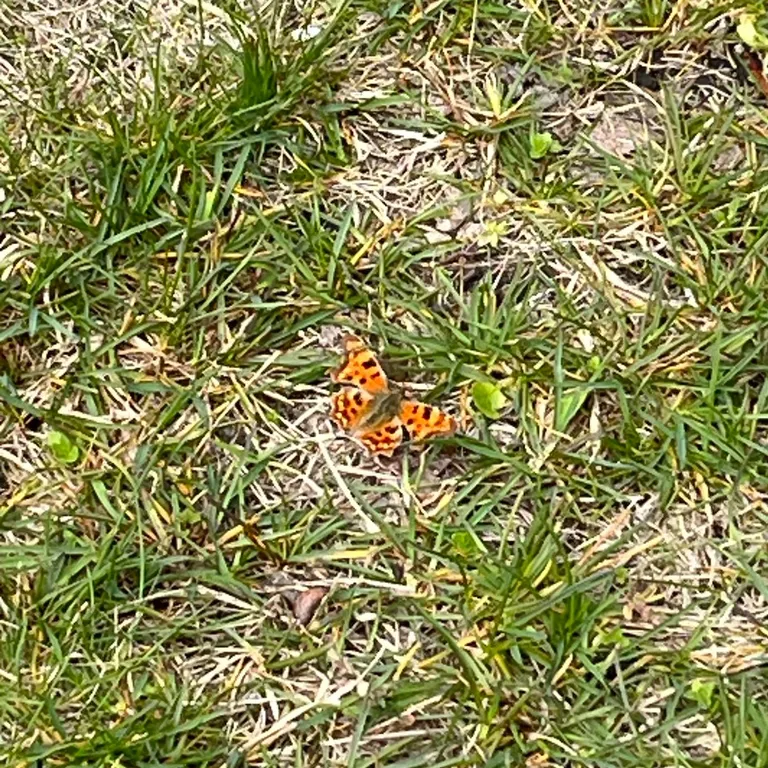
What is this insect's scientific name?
Polygonia c-album
